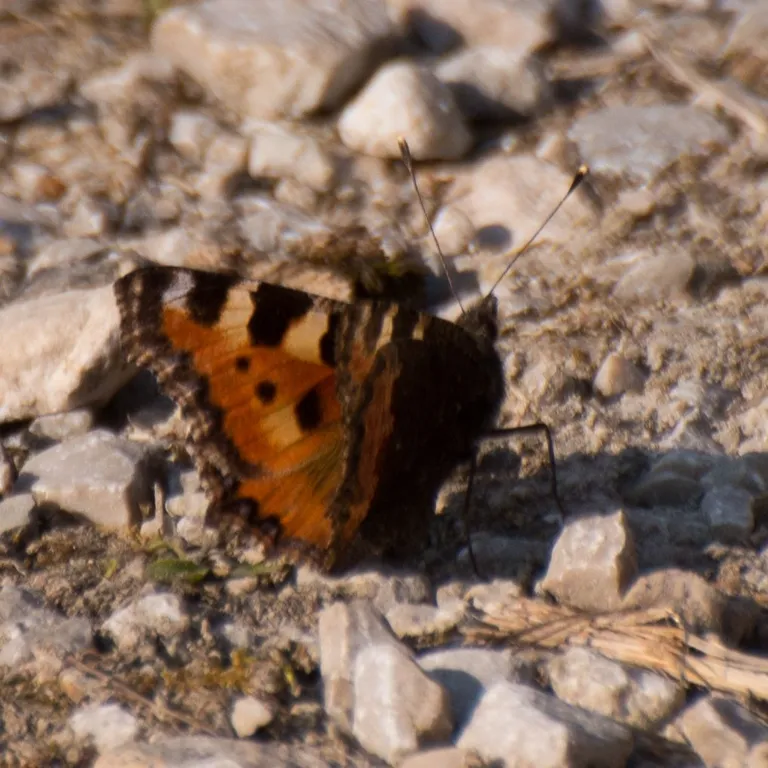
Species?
Aglais urticae
